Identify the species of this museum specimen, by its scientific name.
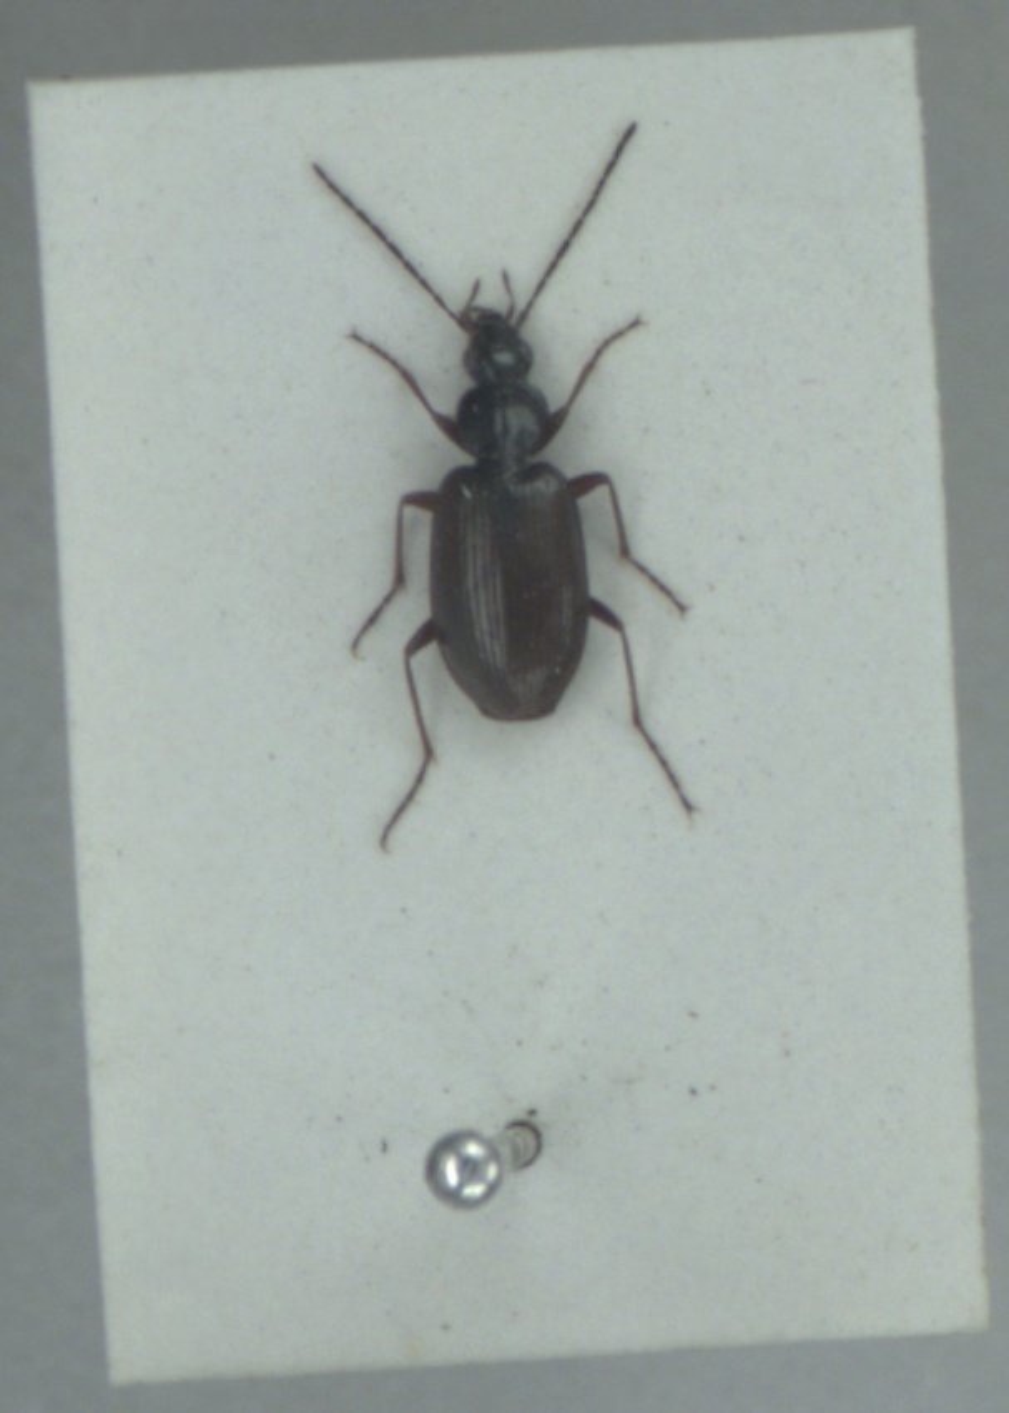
Agonum micans
